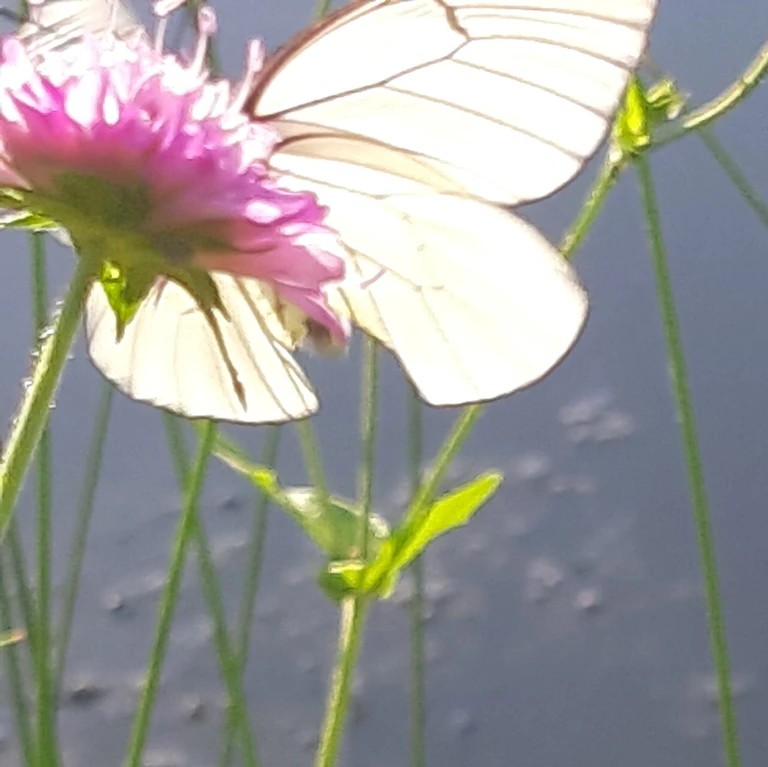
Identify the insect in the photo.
Aporia crataegi
